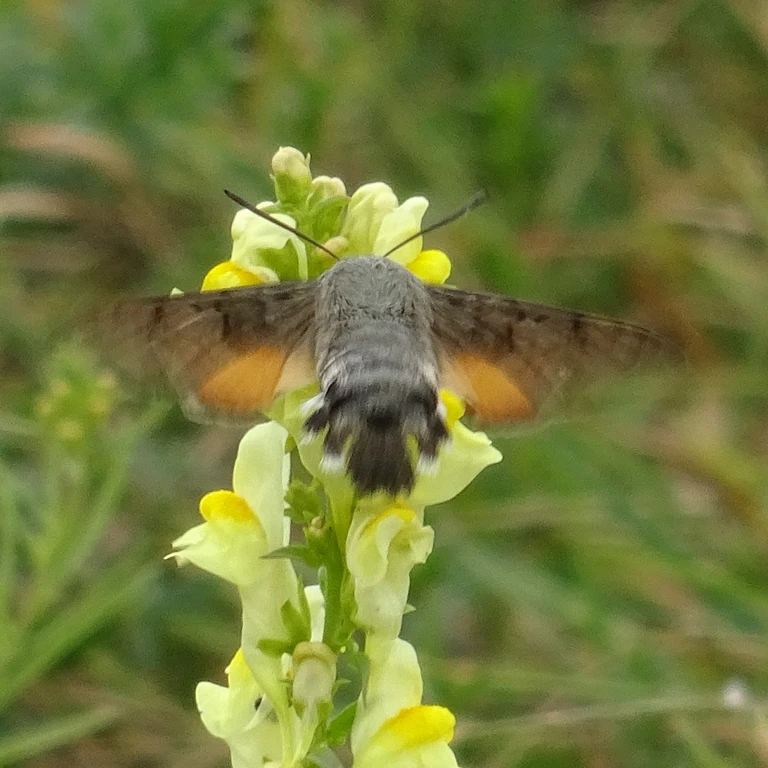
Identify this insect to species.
Macroglossum stellatarum
